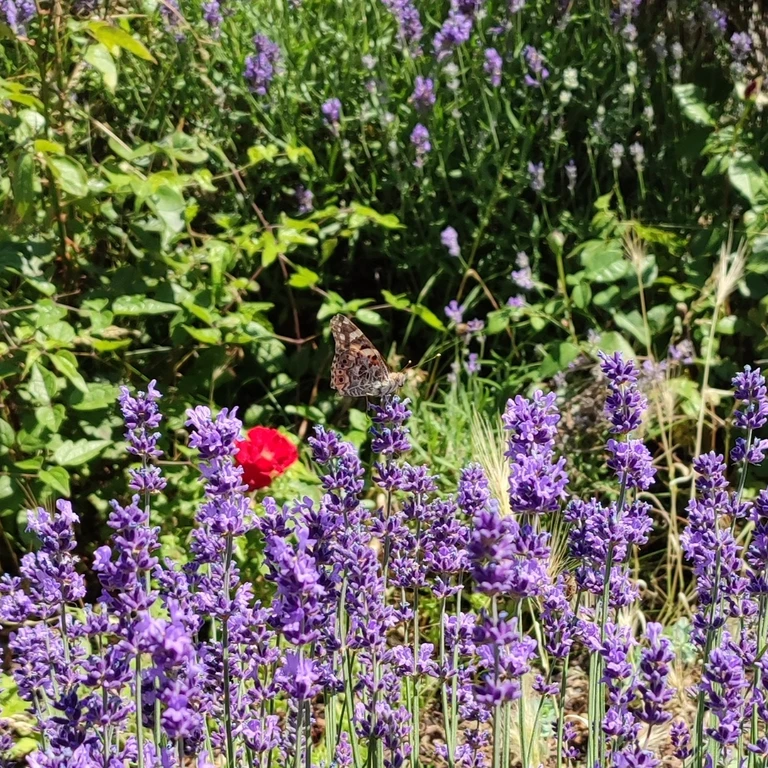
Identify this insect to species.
Vanessa cardui
